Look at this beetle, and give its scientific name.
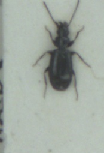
Microlestes maurus
